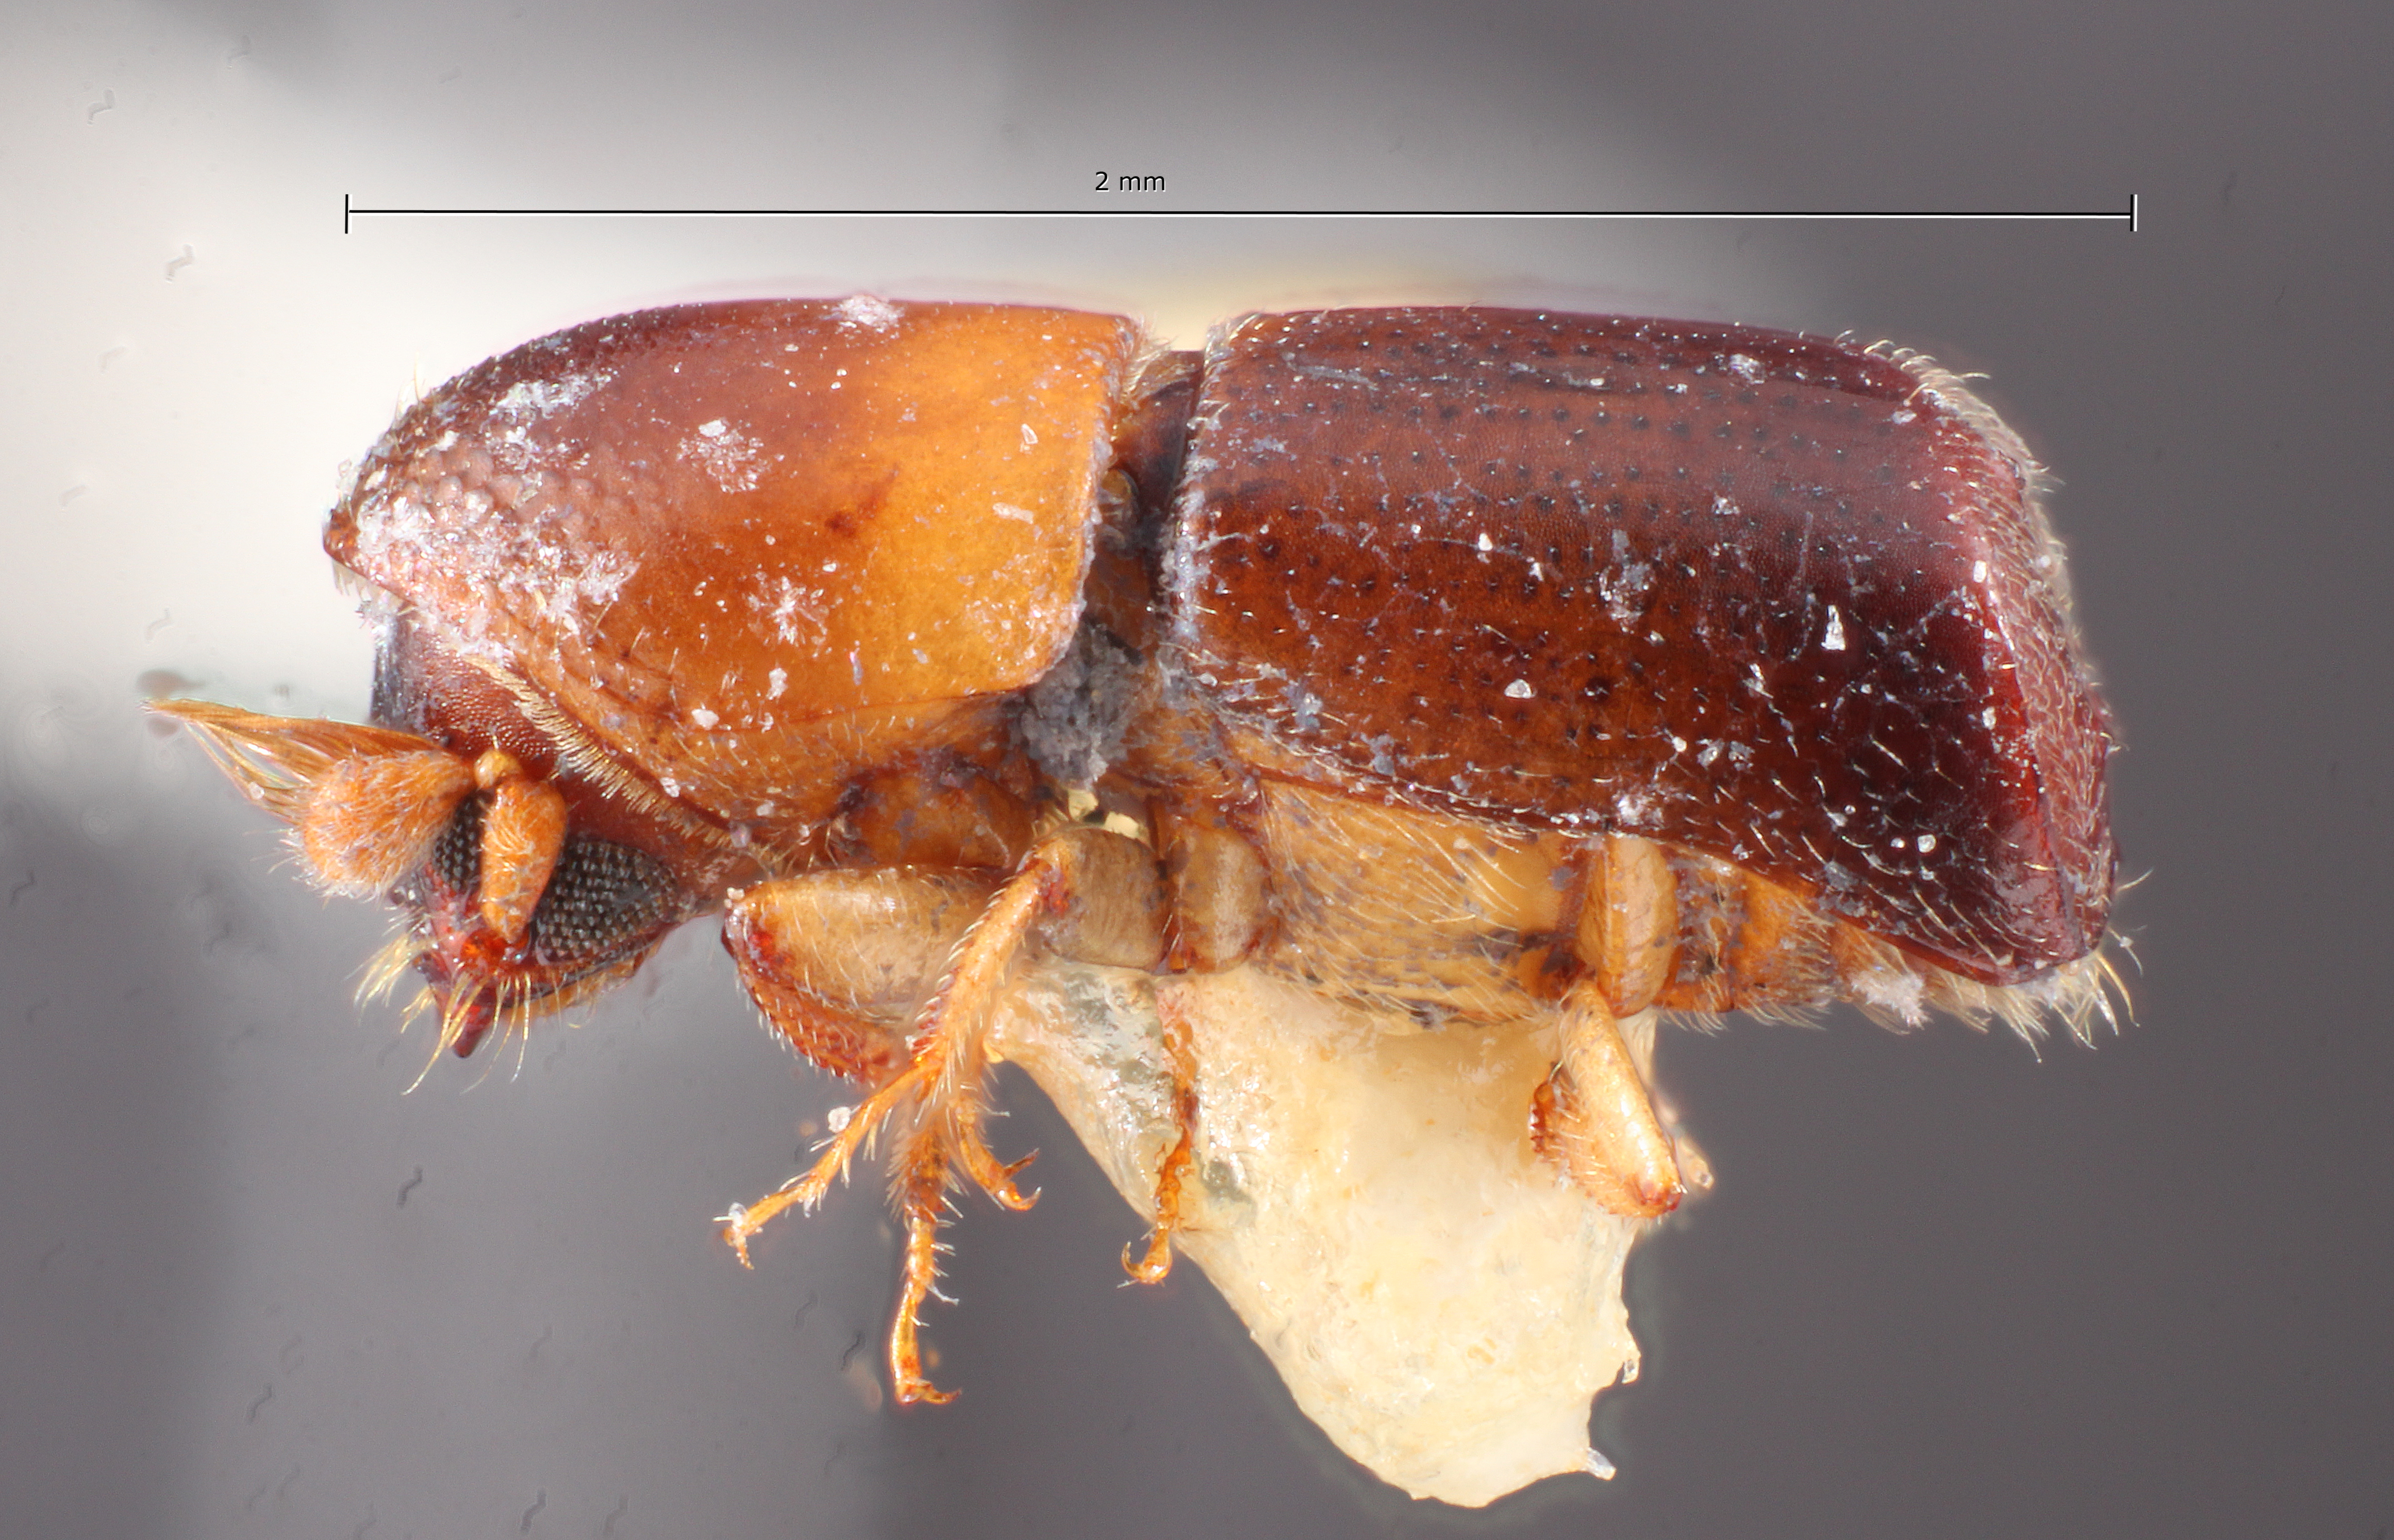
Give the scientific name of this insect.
Monarthrum proximum
